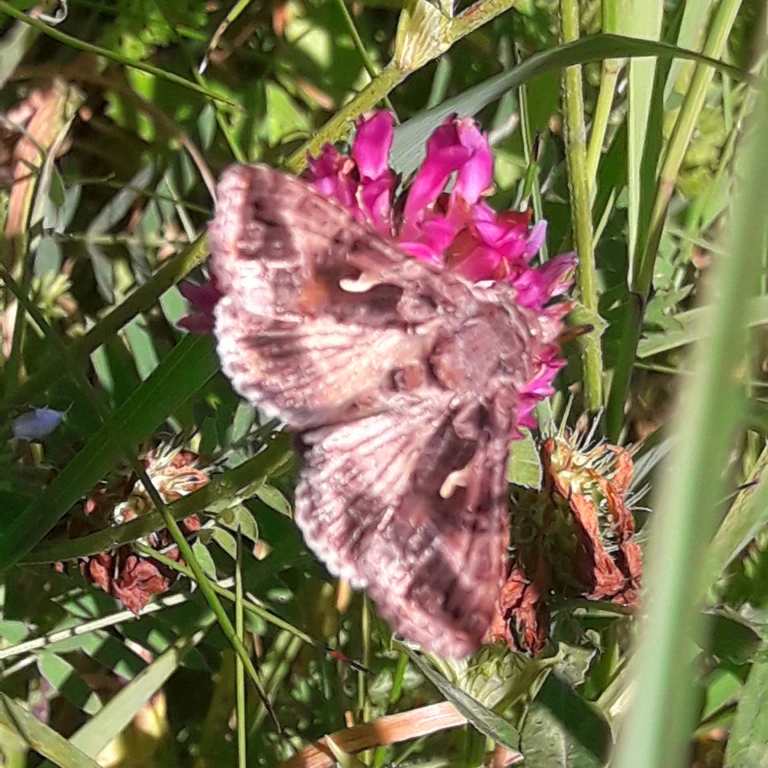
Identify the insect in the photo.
Autographa gamma
